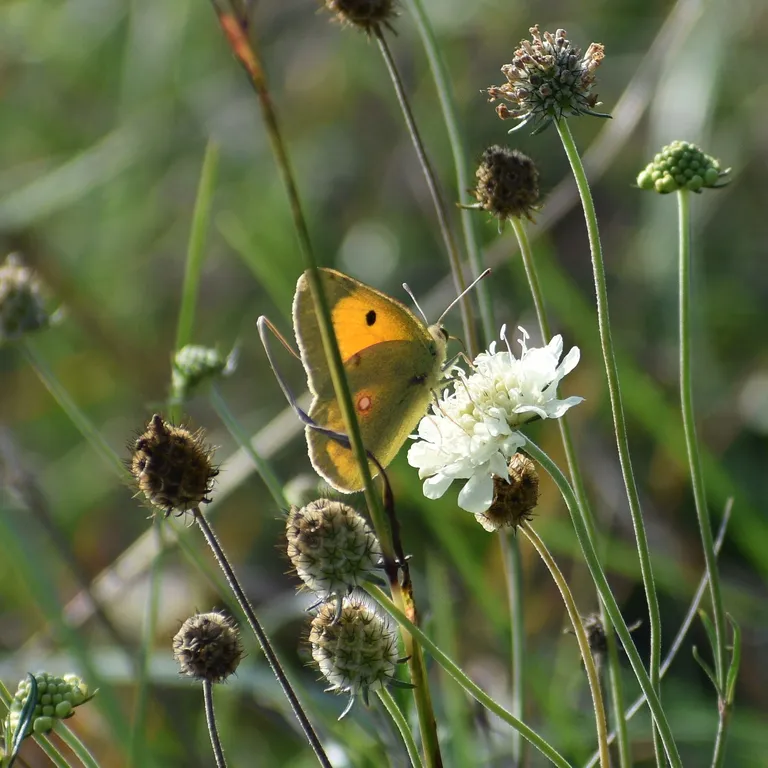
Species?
Colias croceus
